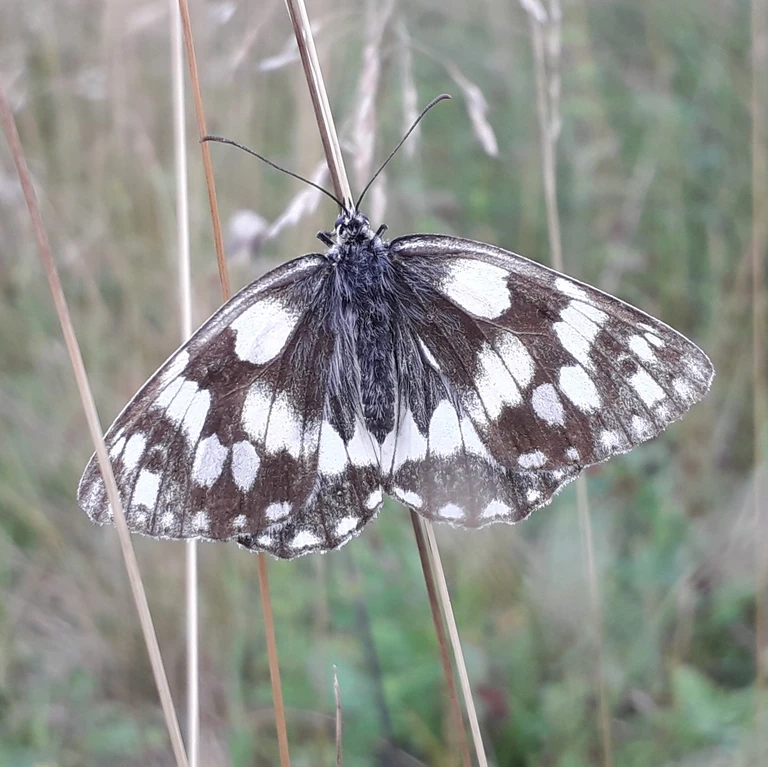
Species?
Melanargia galathea
